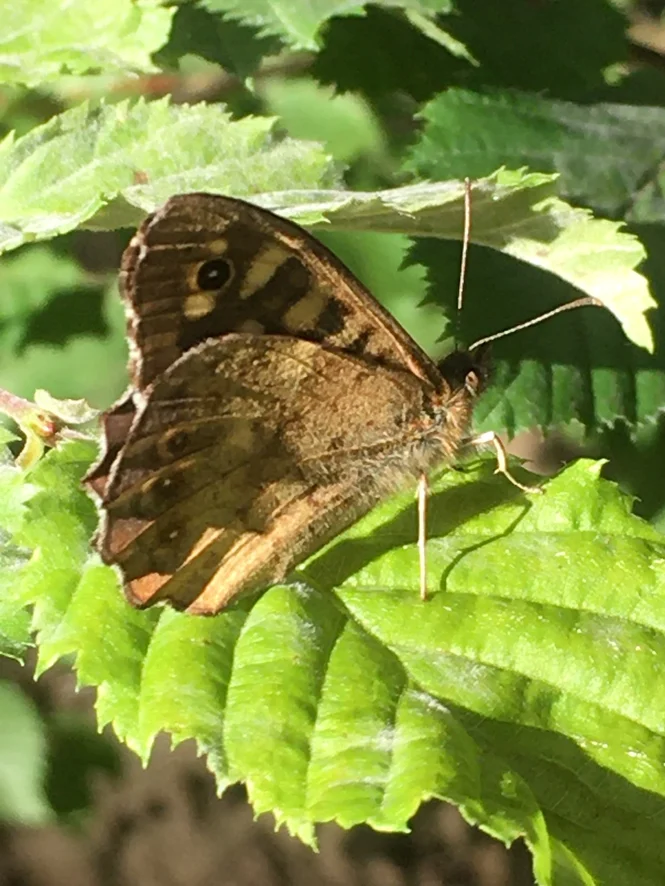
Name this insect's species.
Pararge aegeria
